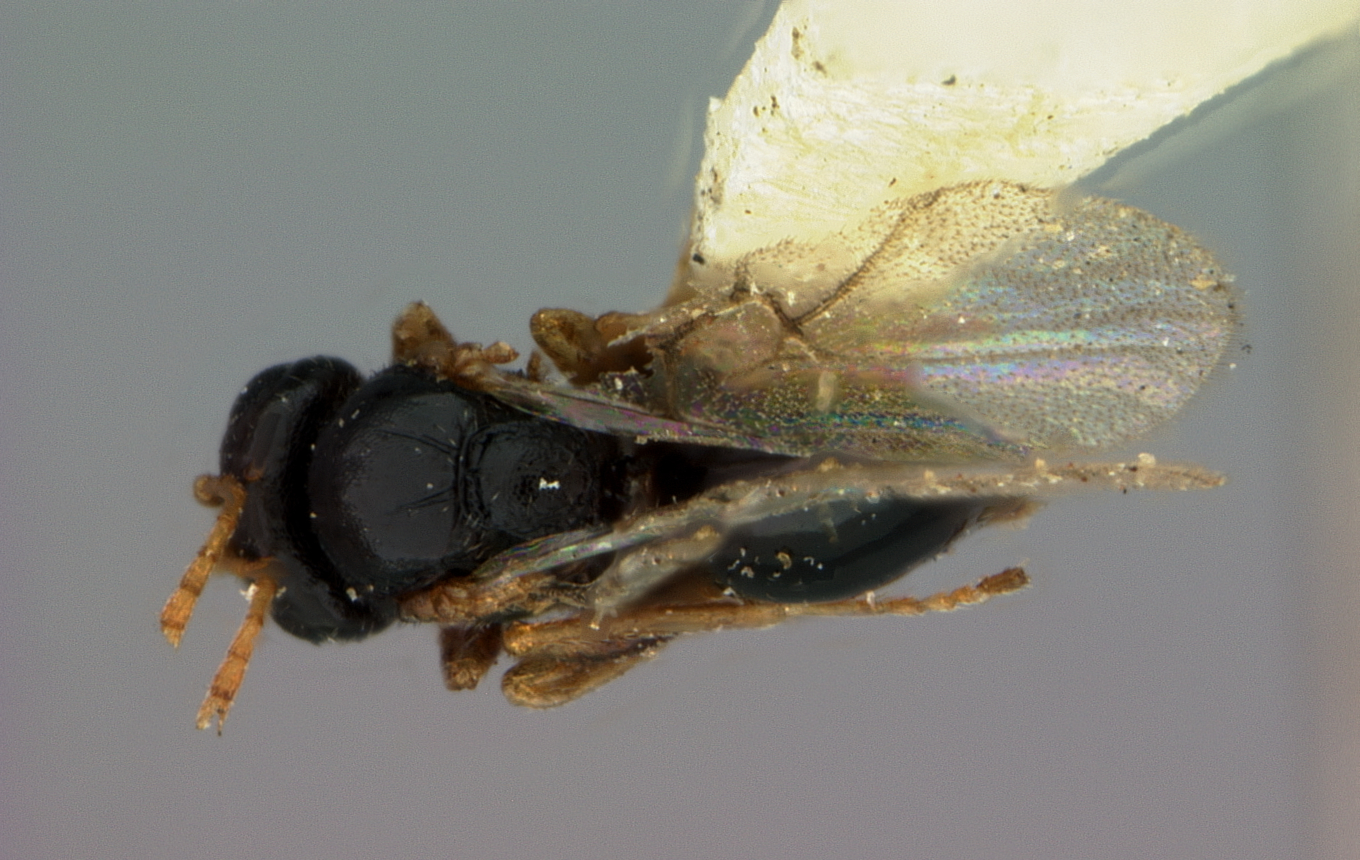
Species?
Callirhytis parvifoliae
